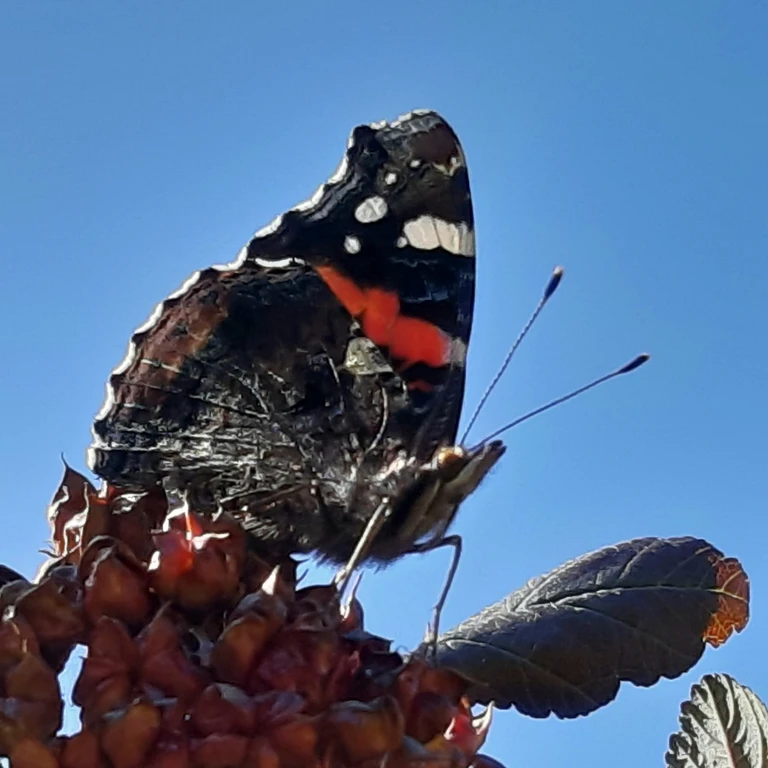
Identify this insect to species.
Vanessa atalanta
